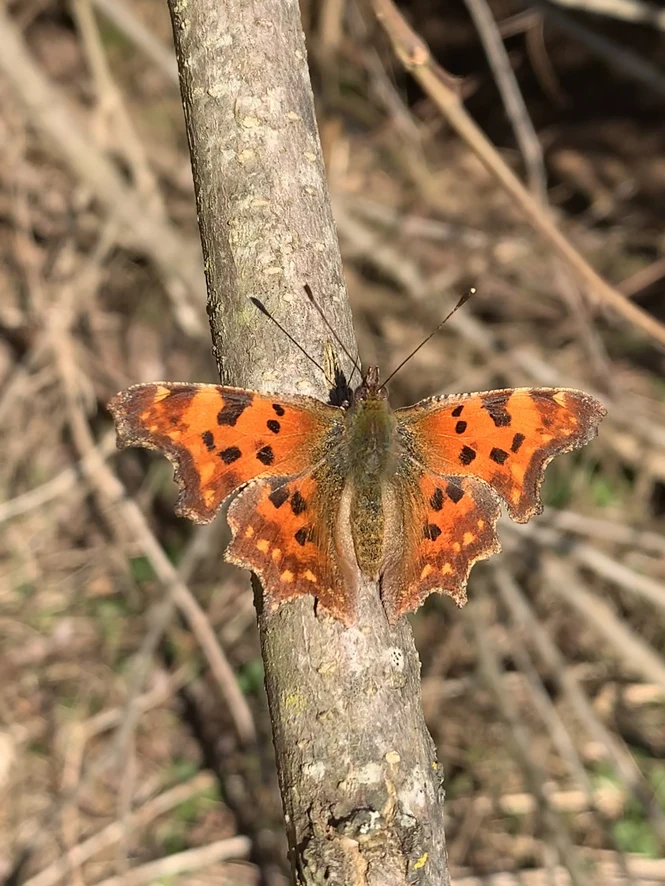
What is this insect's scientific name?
Polygonia c-album
